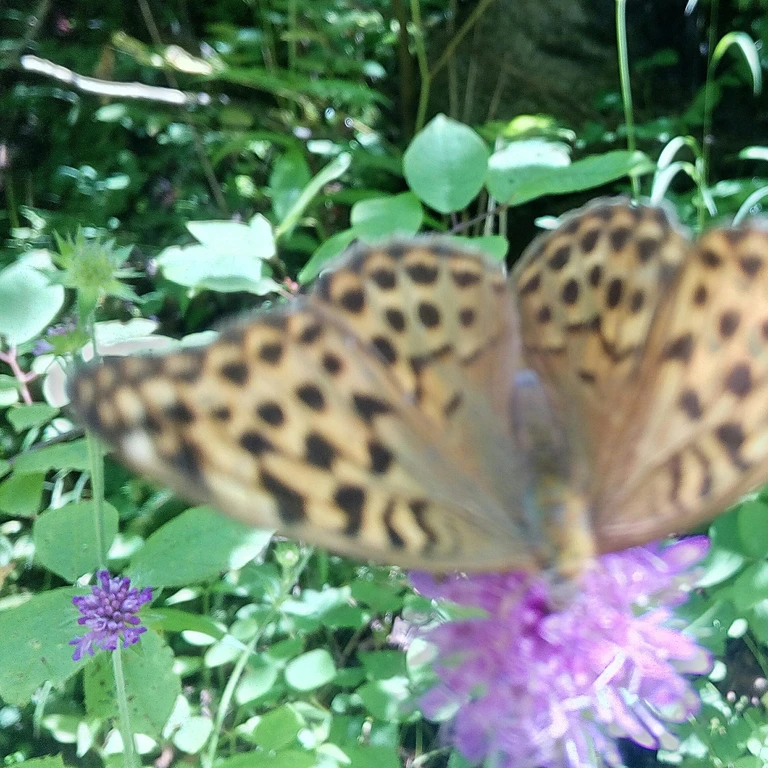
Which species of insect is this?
Argynnis paphia
